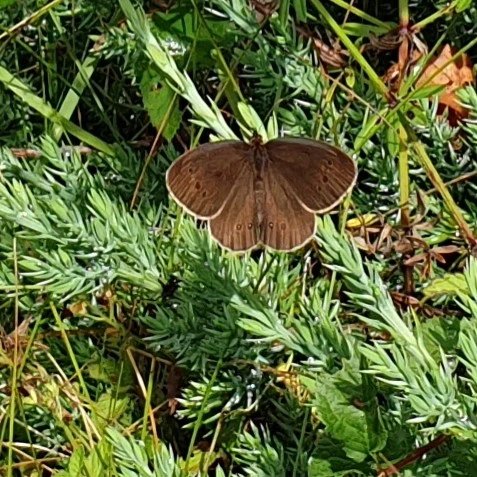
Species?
Aphantopus hyperantus
